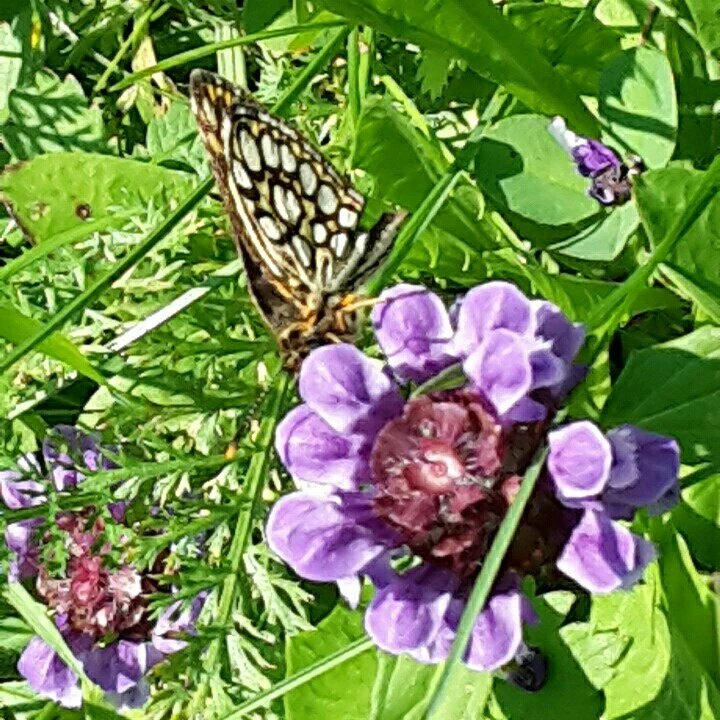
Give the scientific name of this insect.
Heteropterus morpheus
